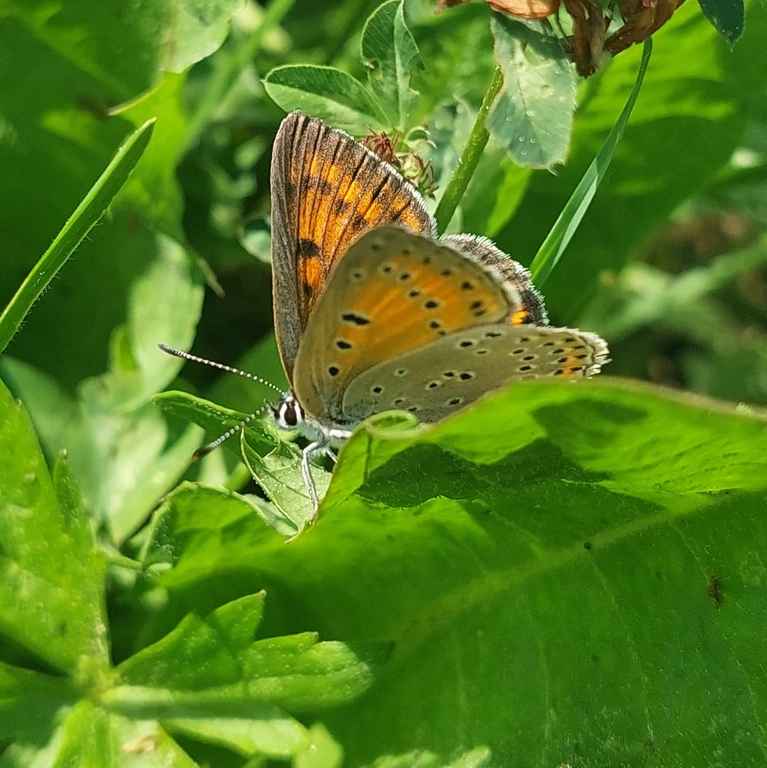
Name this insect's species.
Lycaena hippothoe (also Palaeochrysophanus hippothoe)
